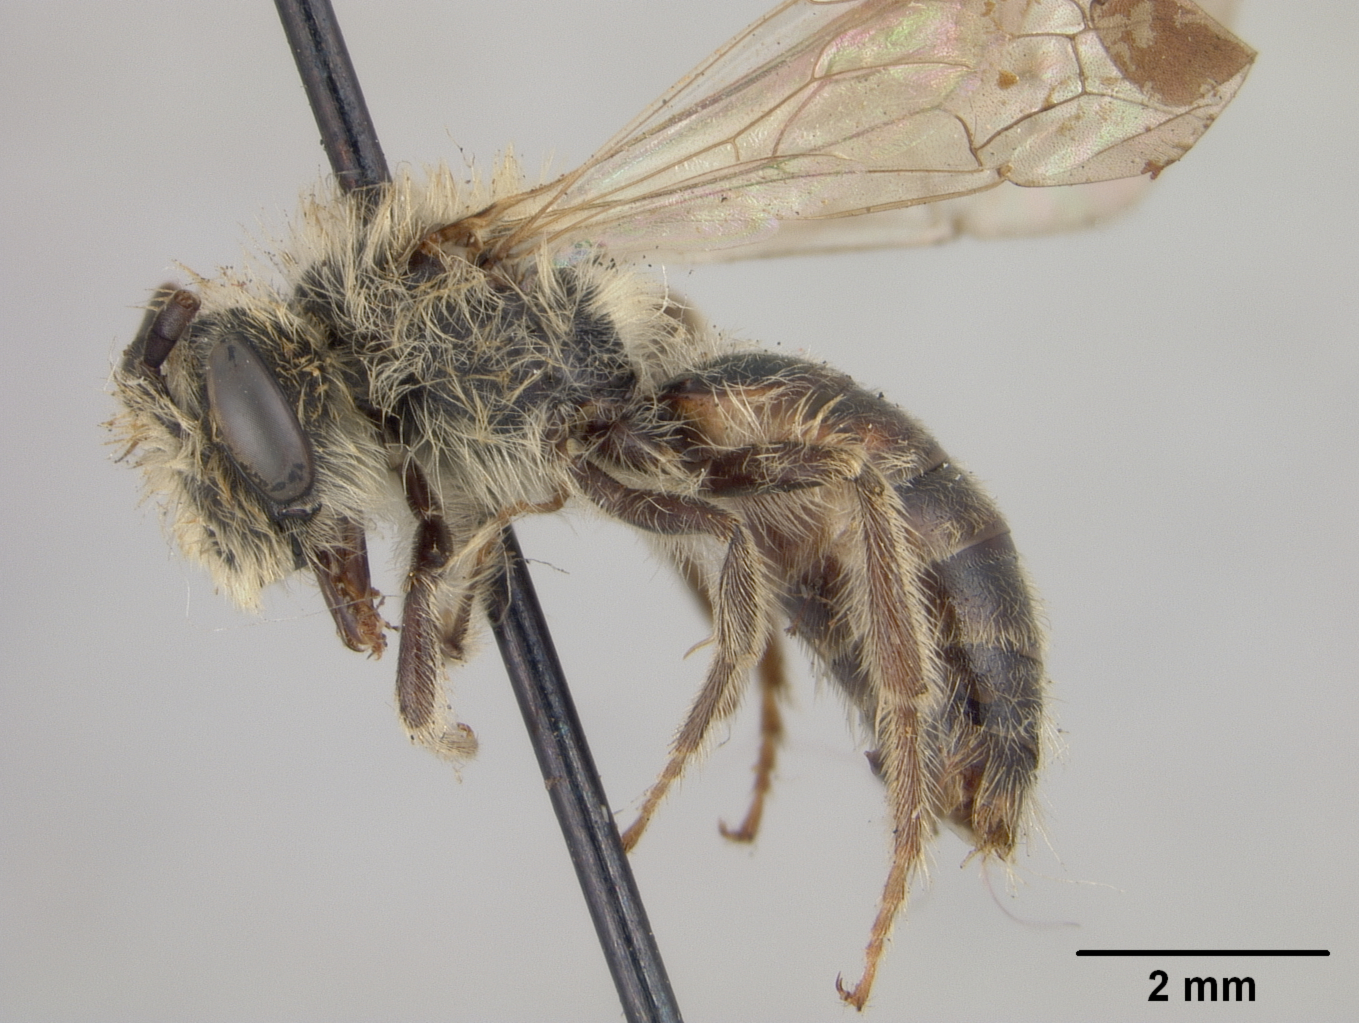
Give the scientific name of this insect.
Andrena profundiformis
